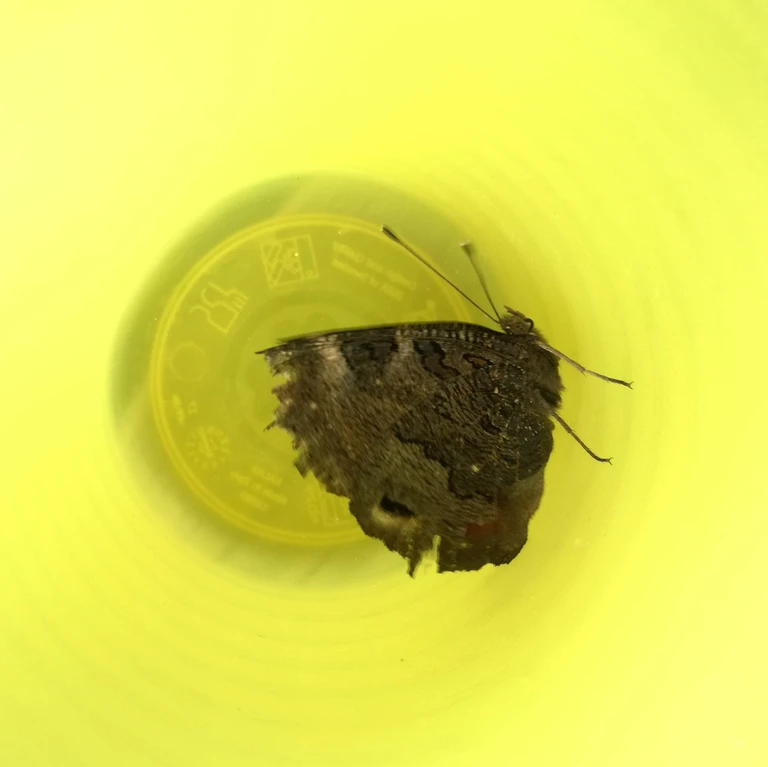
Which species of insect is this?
Aglais io
